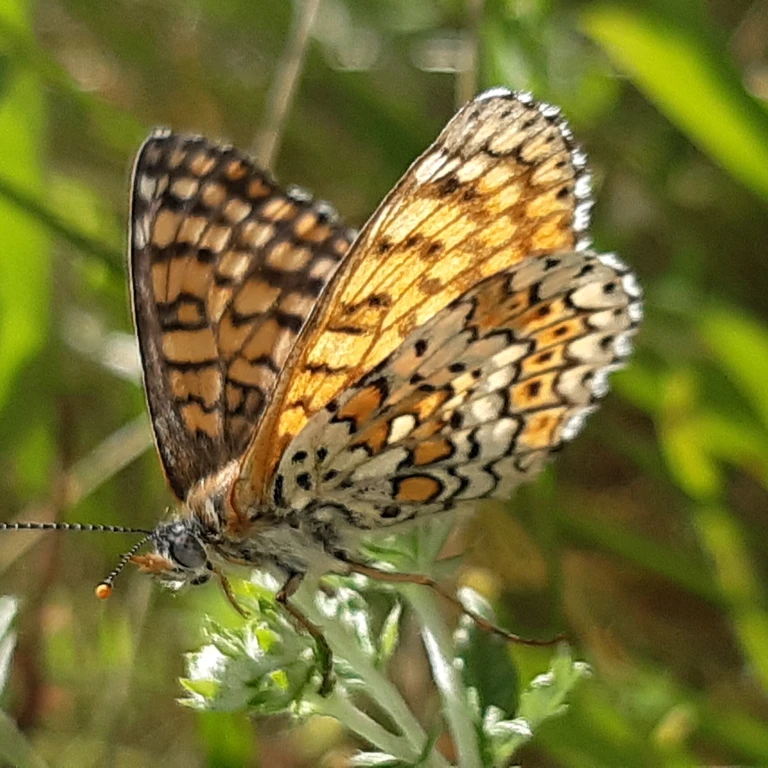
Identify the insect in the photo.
Melitaea cinxia
